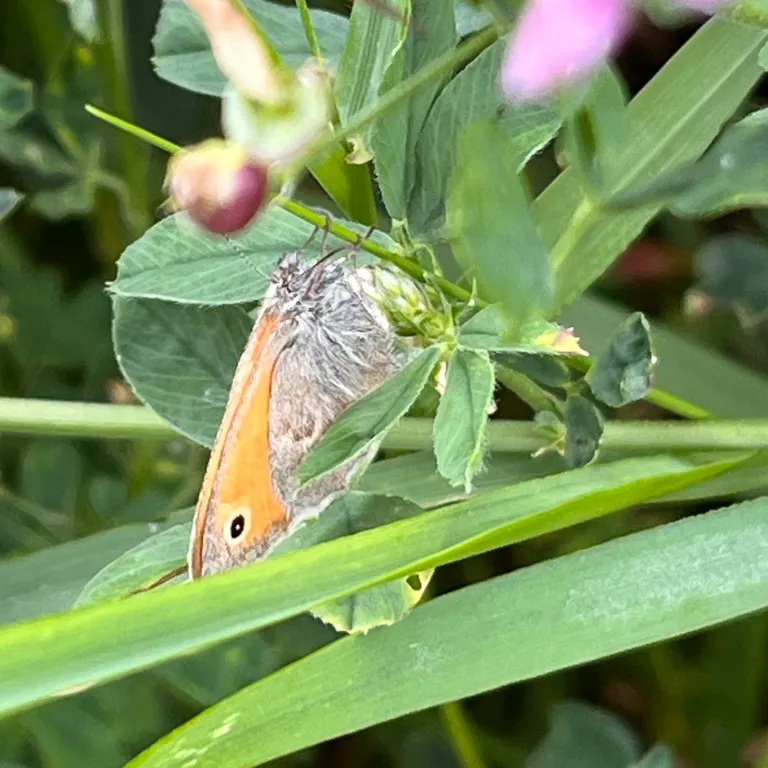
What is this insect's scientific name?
Coenonympha pamphilus
